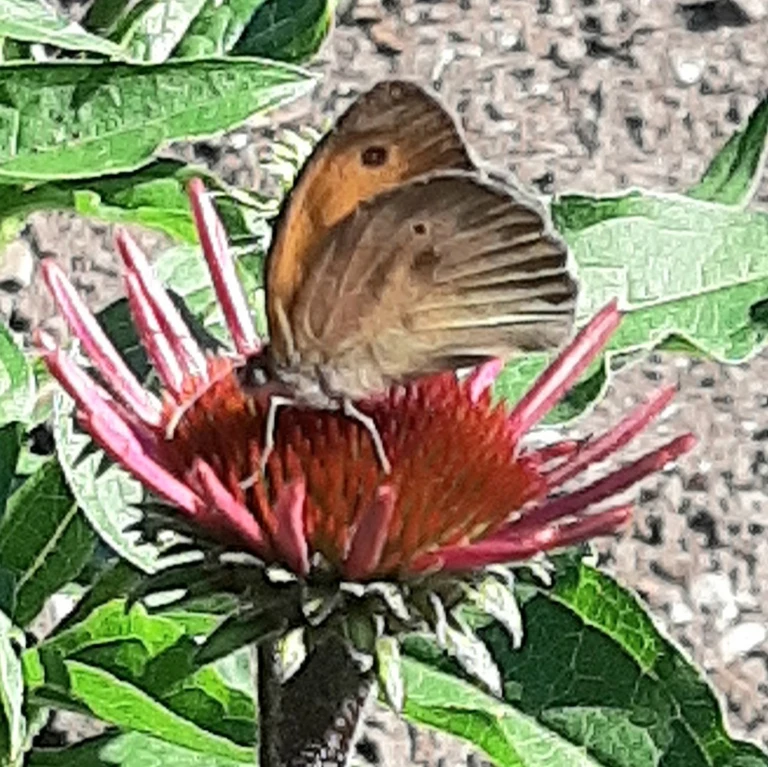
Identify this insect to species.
Maniola jurtina
